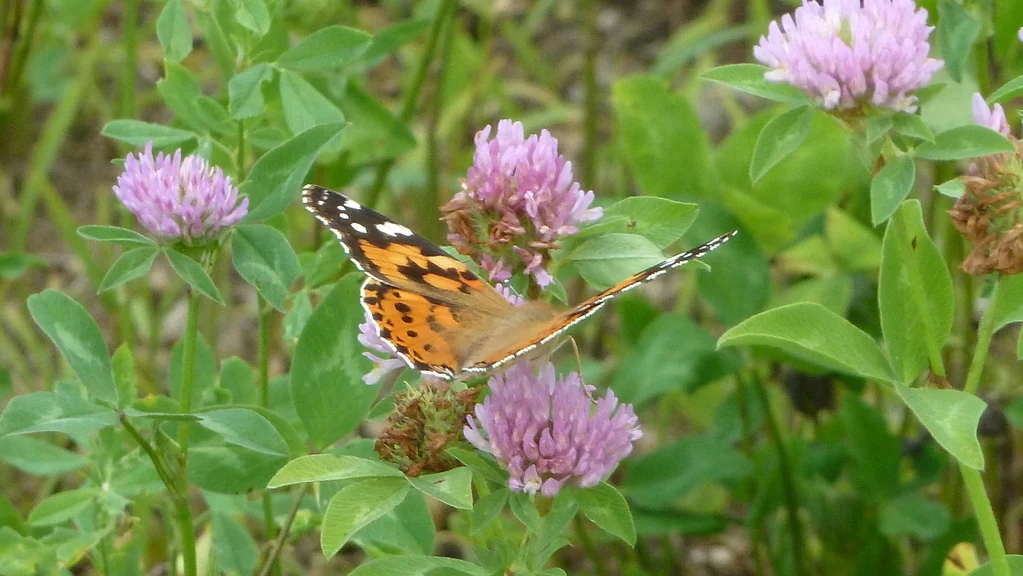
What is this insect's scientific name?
Vanessa cardui
